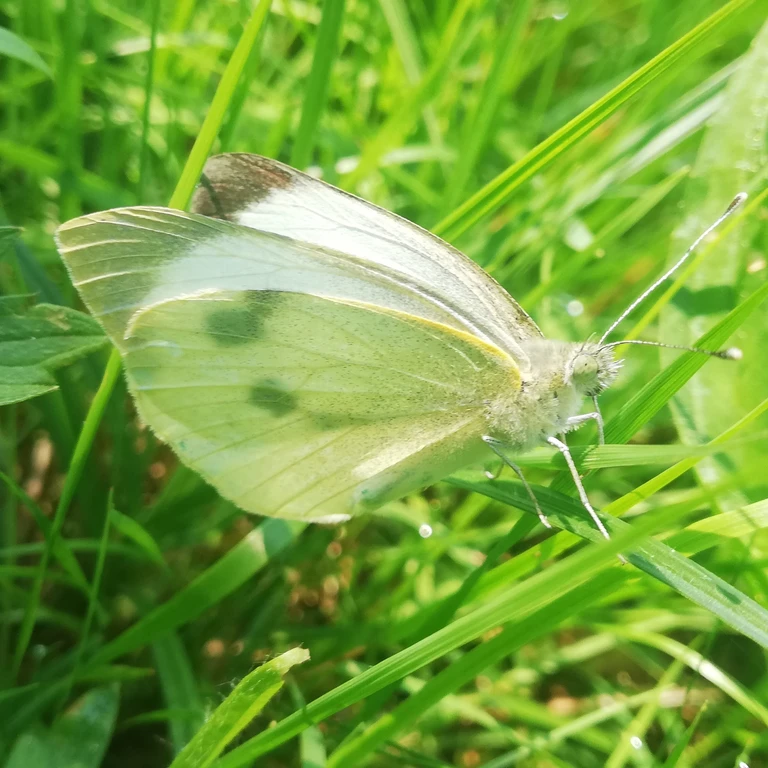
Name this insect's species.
Pieris brassicae
